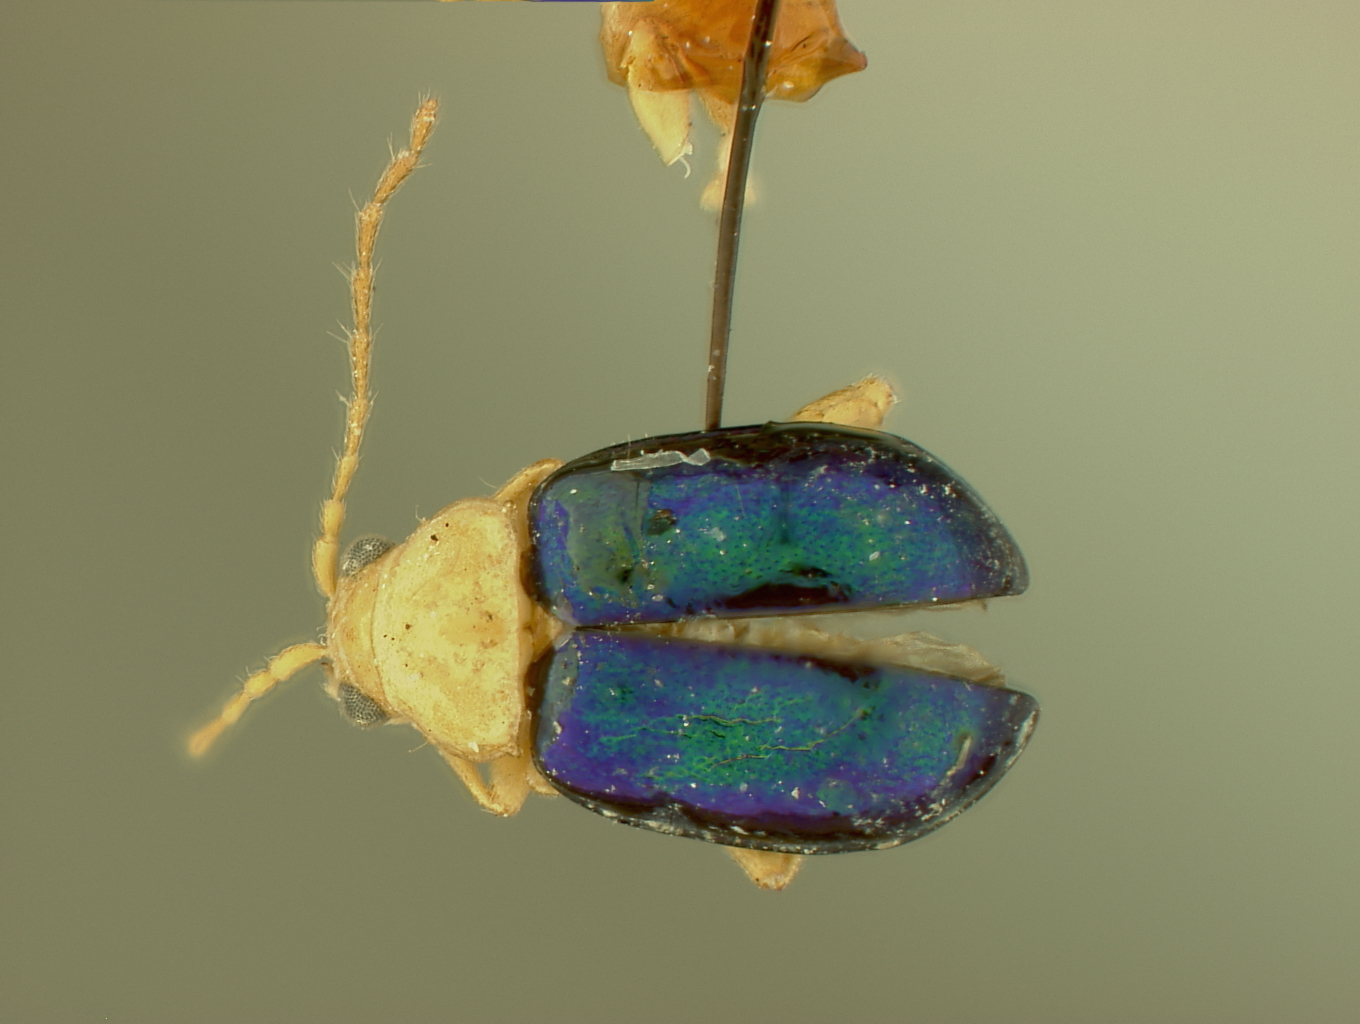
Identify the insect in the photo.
Homoschema jamaicense
